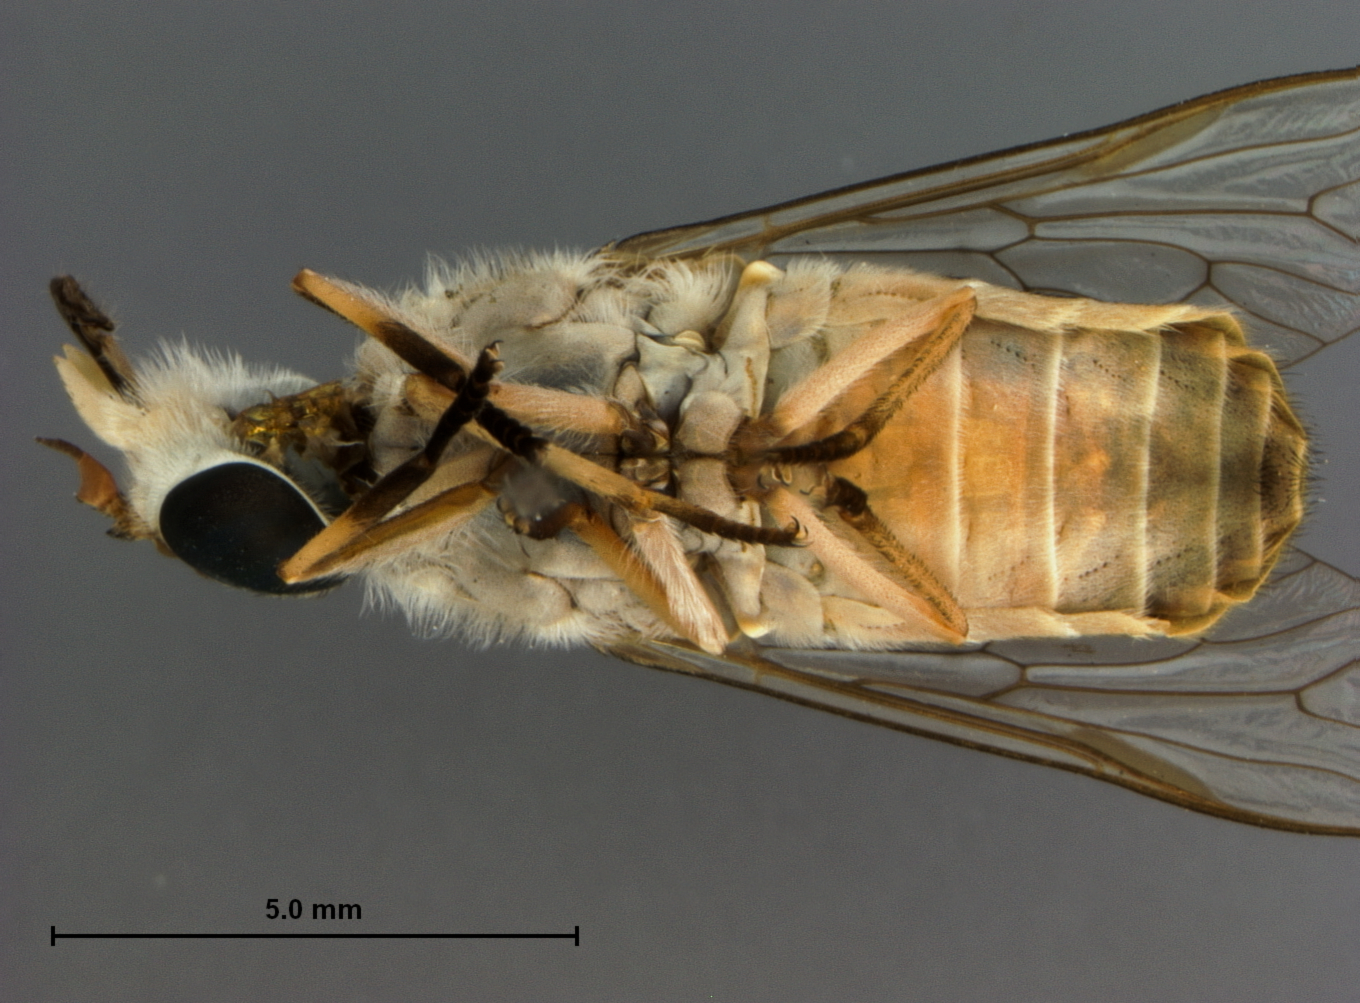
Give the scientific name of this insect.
Tabanus hookeri (also Tabanus claripennis)
